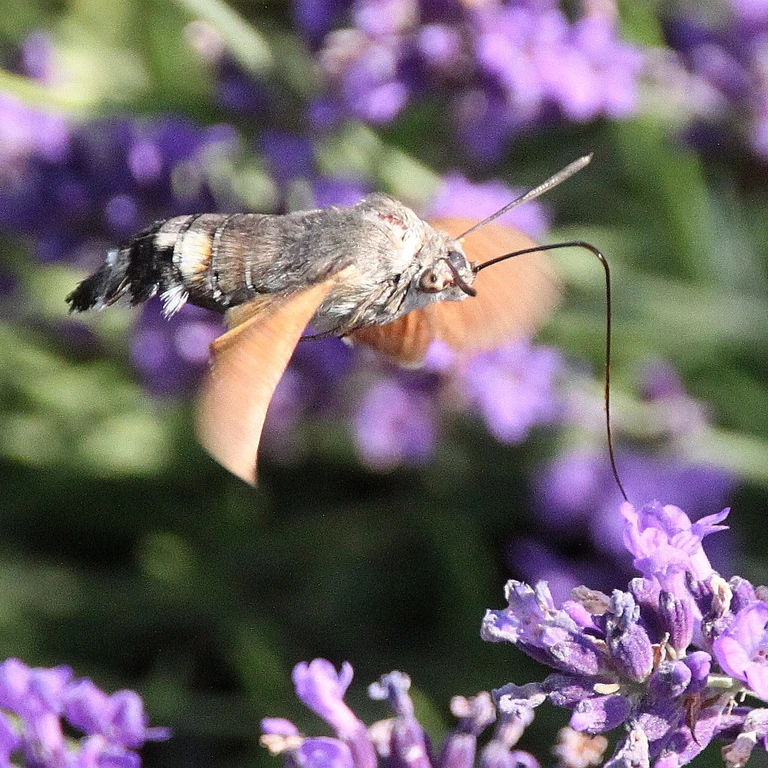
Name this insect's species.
Macroglossum stellatarum
